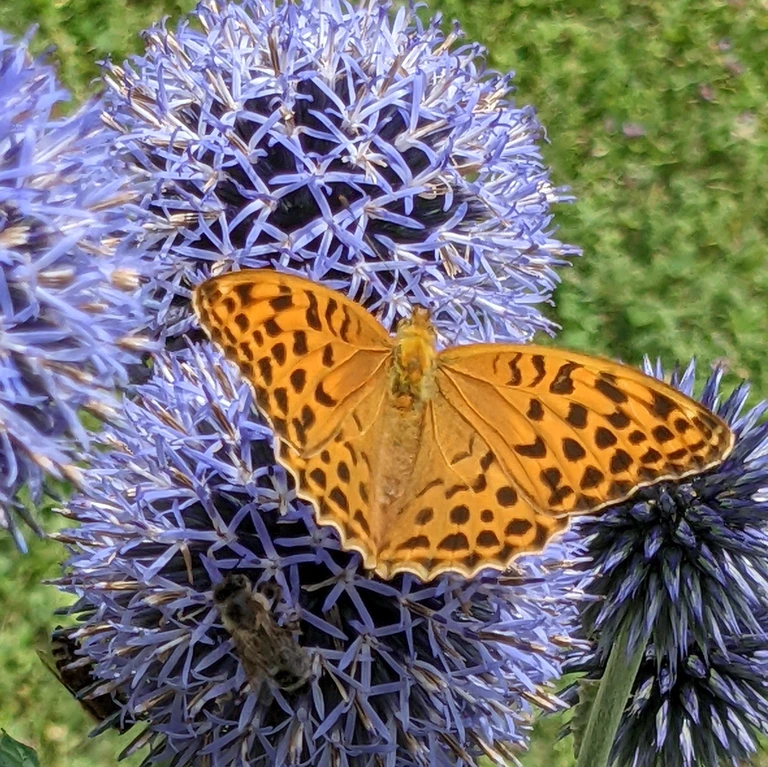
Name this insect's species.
Argynnis paphia
